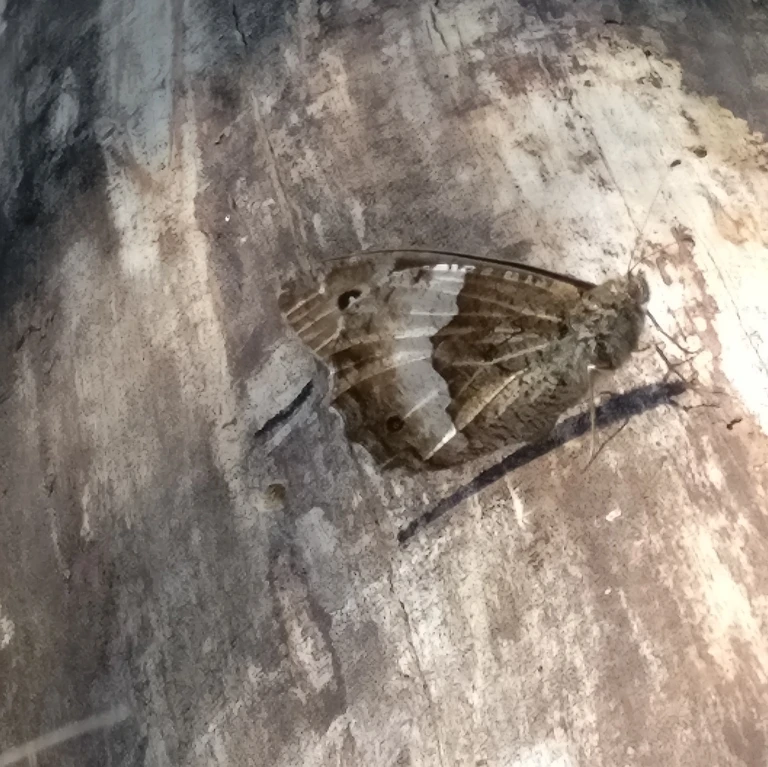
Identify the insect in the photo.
Hipparchia fagi
